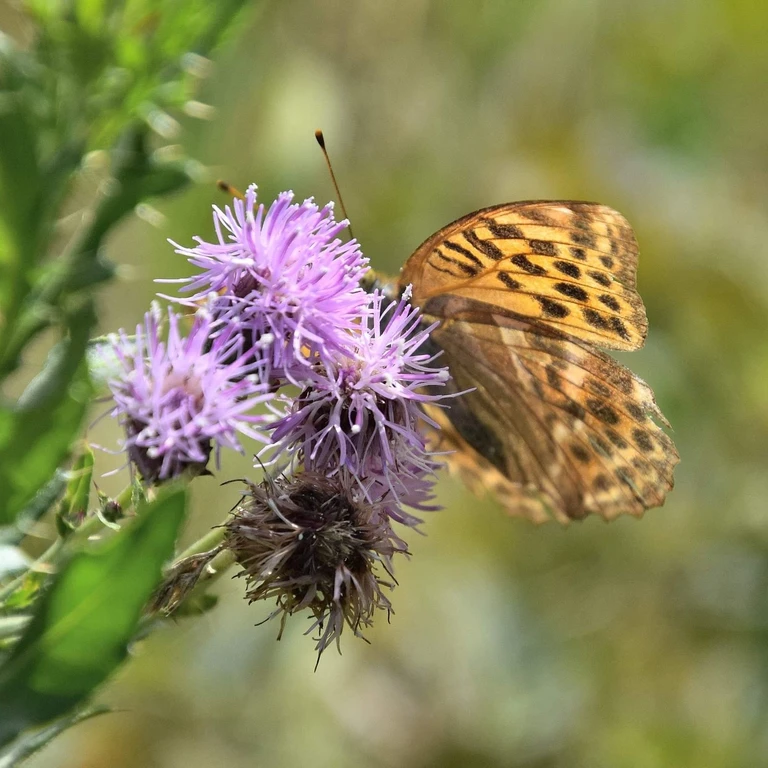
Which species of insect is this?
Argynnis paphia
